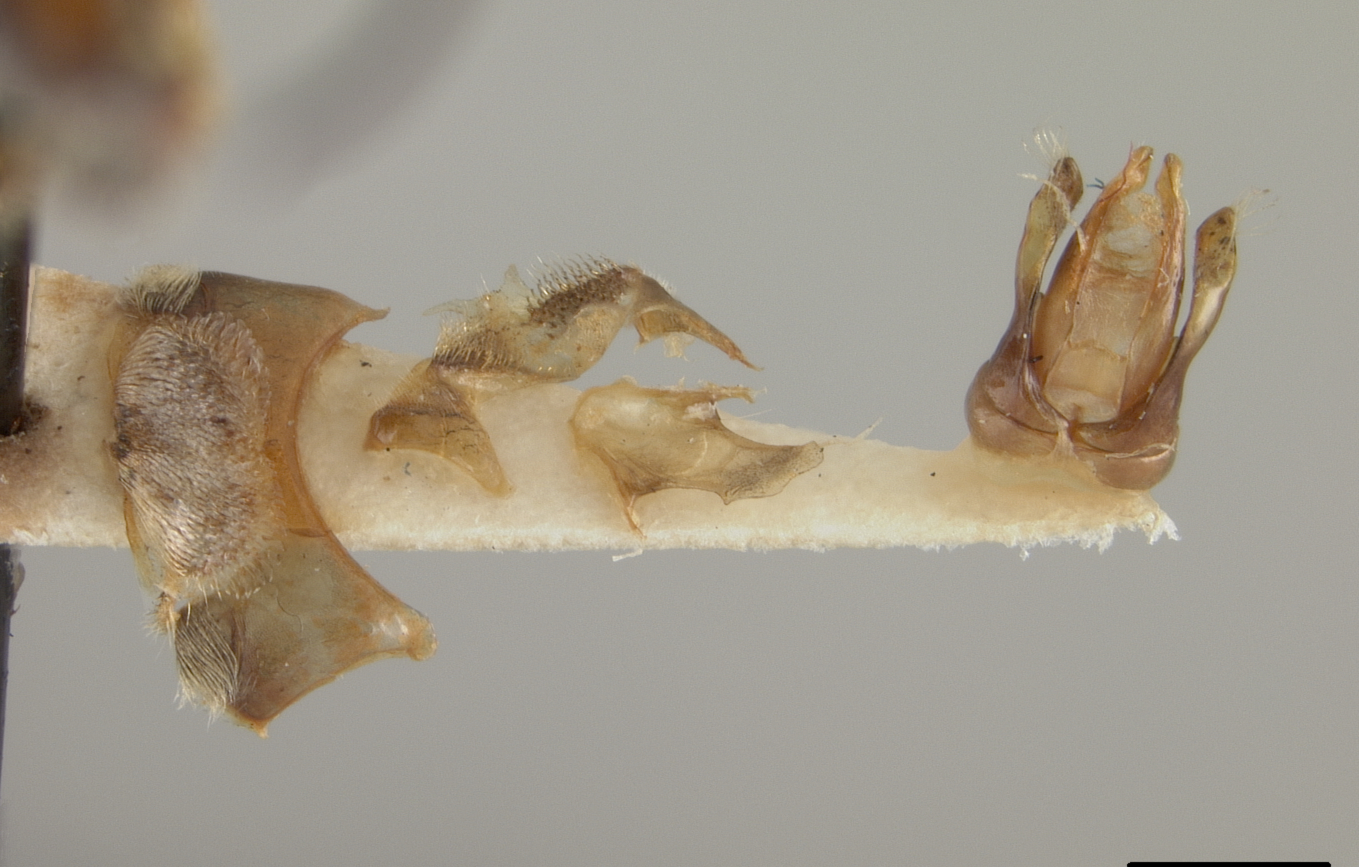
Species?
Megachile macneilli
